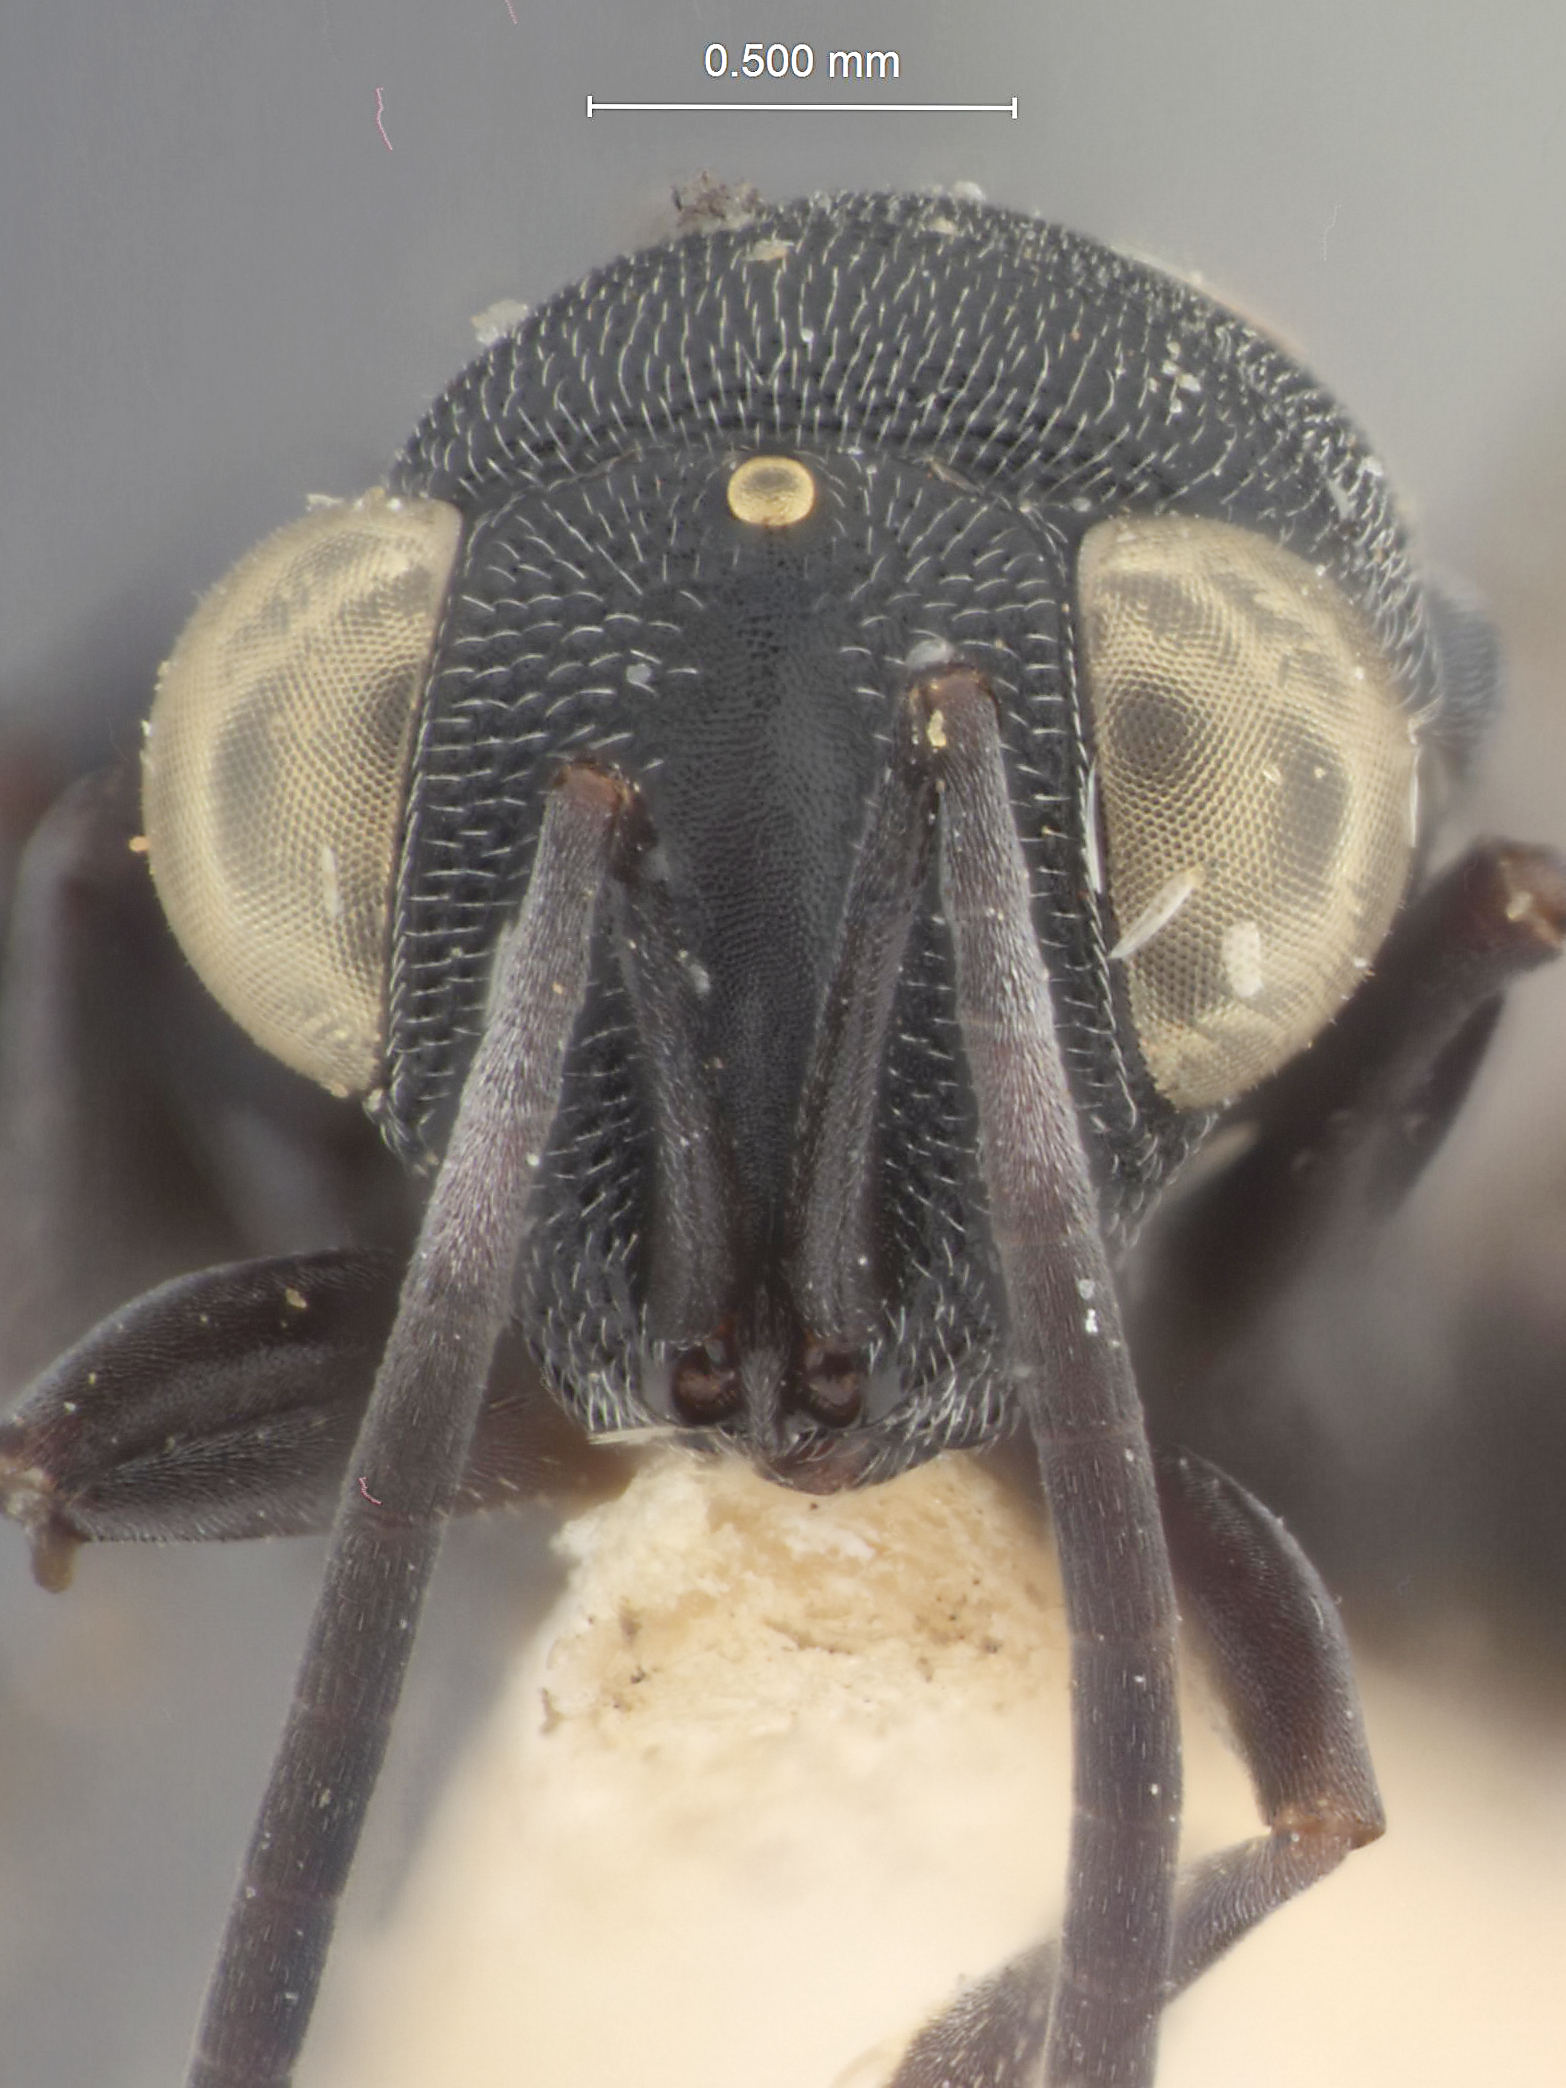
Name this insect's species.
Trichoxenia zigonensis
